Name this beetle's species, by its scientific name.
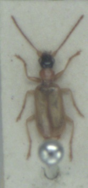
Demetrias atricapillus
